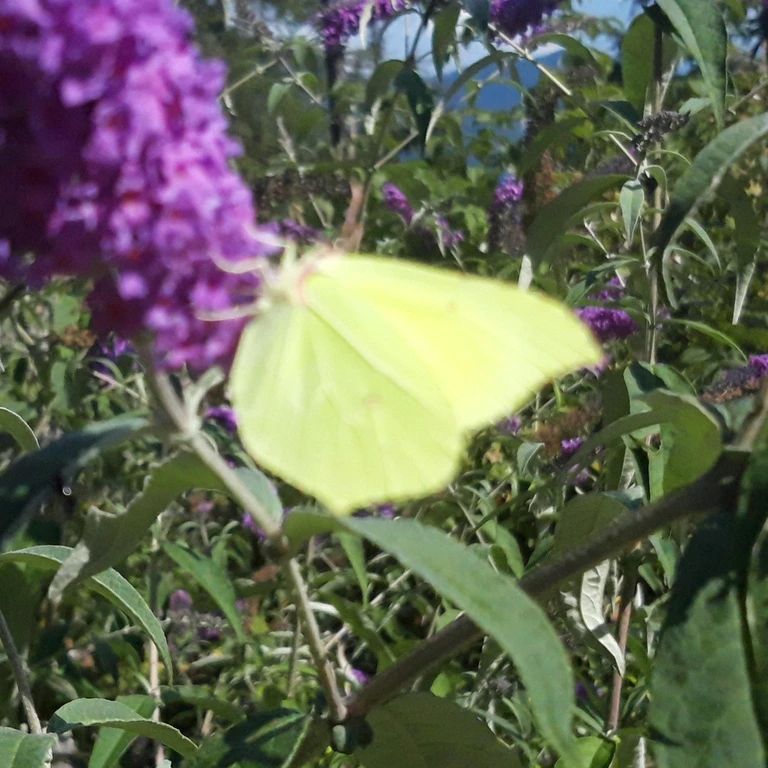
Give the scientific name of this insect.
Gonepteryx rhamni
